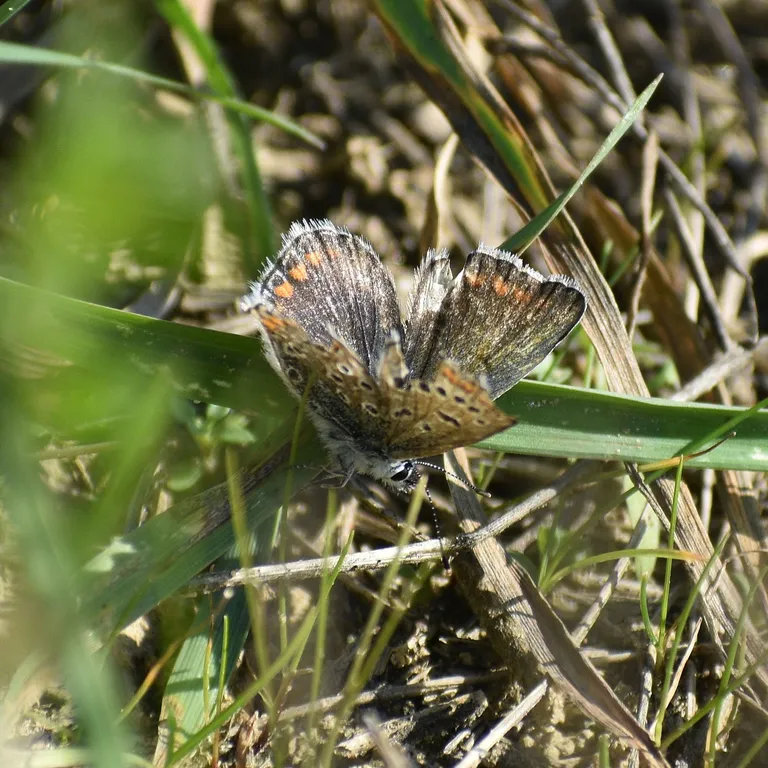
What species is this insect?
Polyommatus icarus
